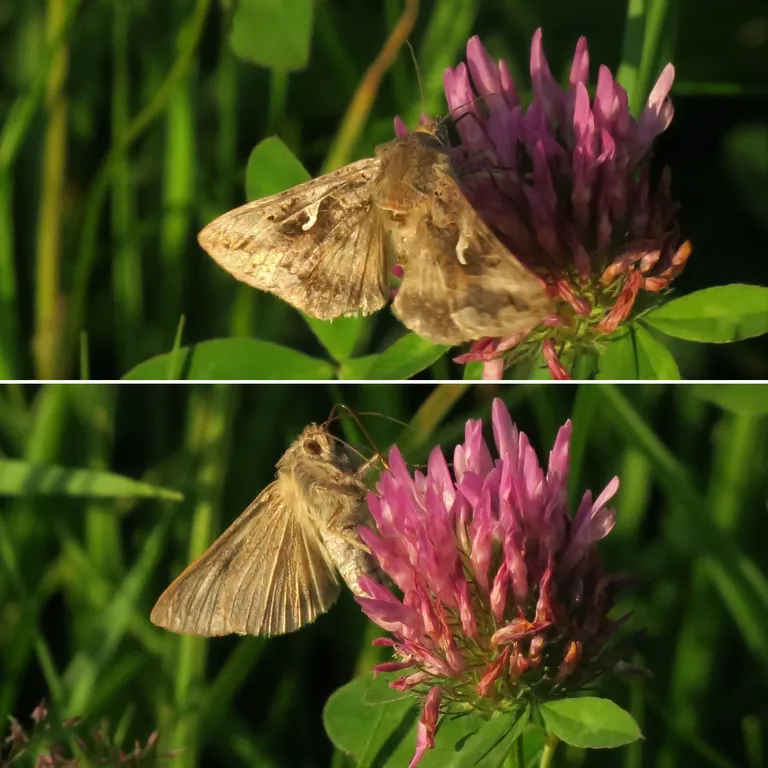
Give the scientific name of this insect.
Autographa gamma
